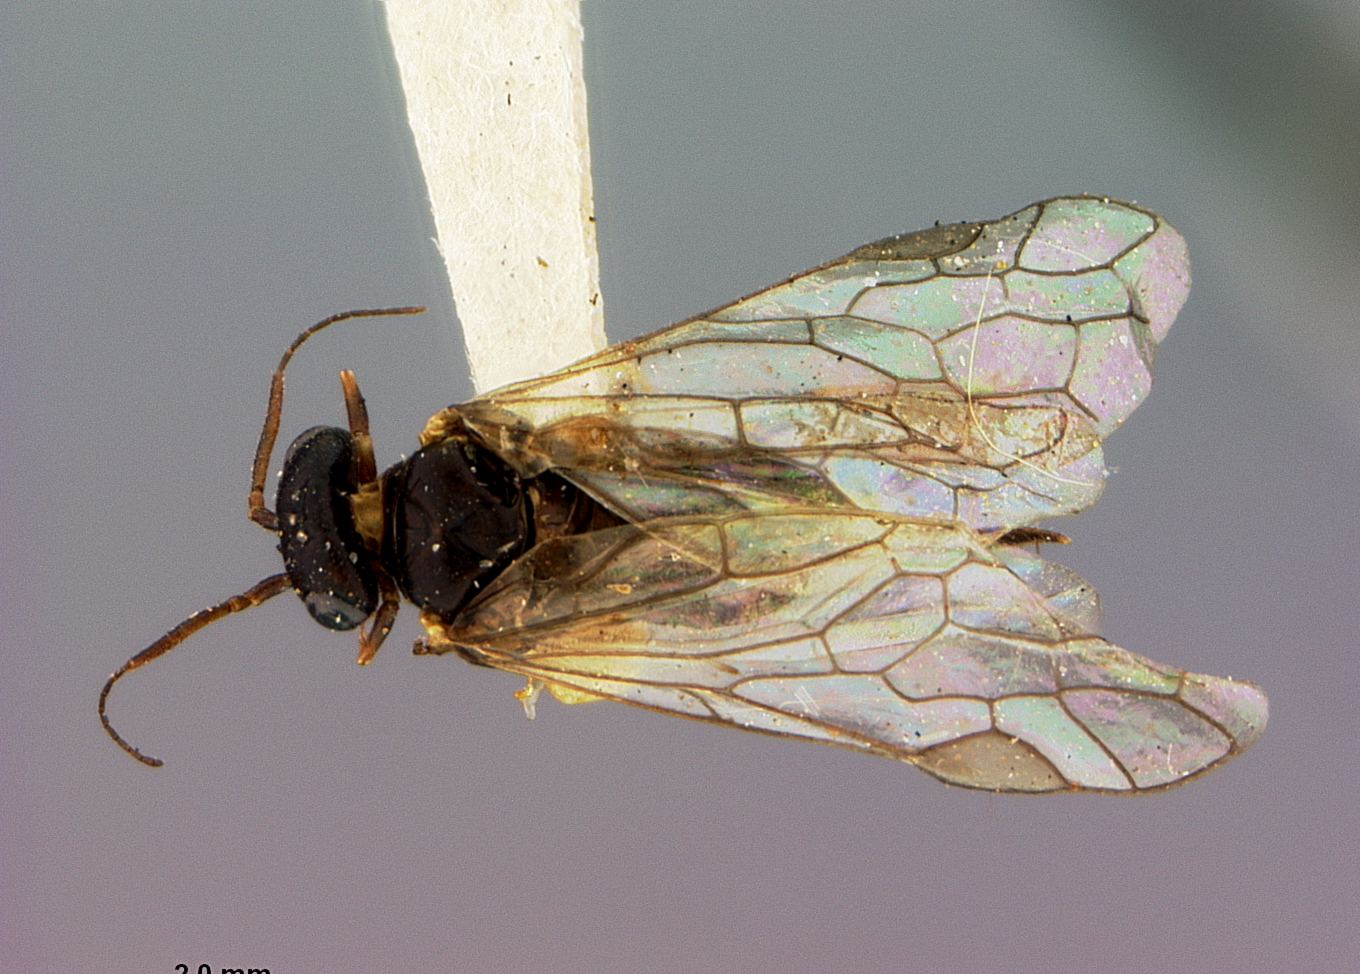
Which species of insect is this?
Xyela salicis
